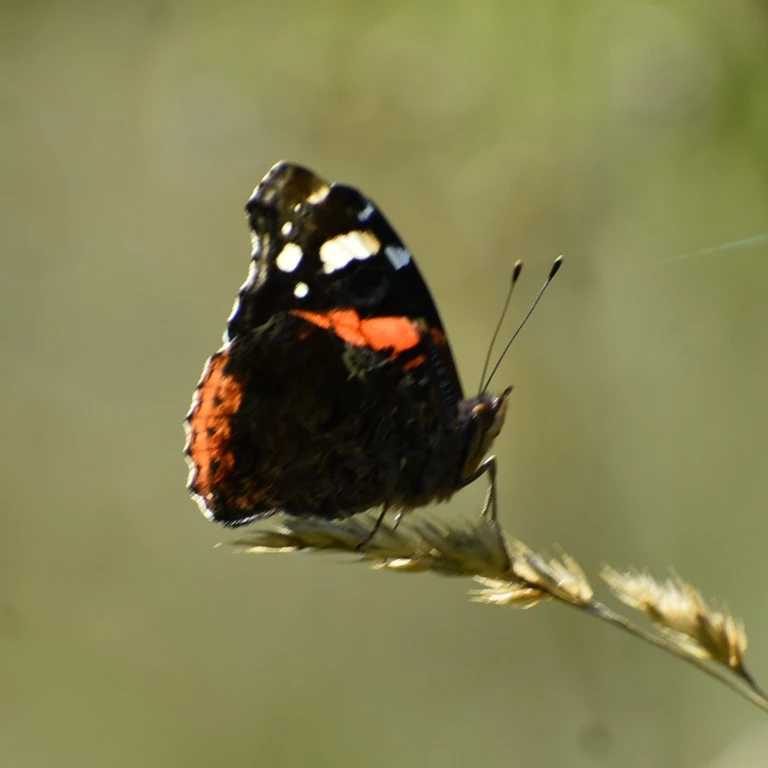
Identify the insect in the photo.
Vanessa atalanta
